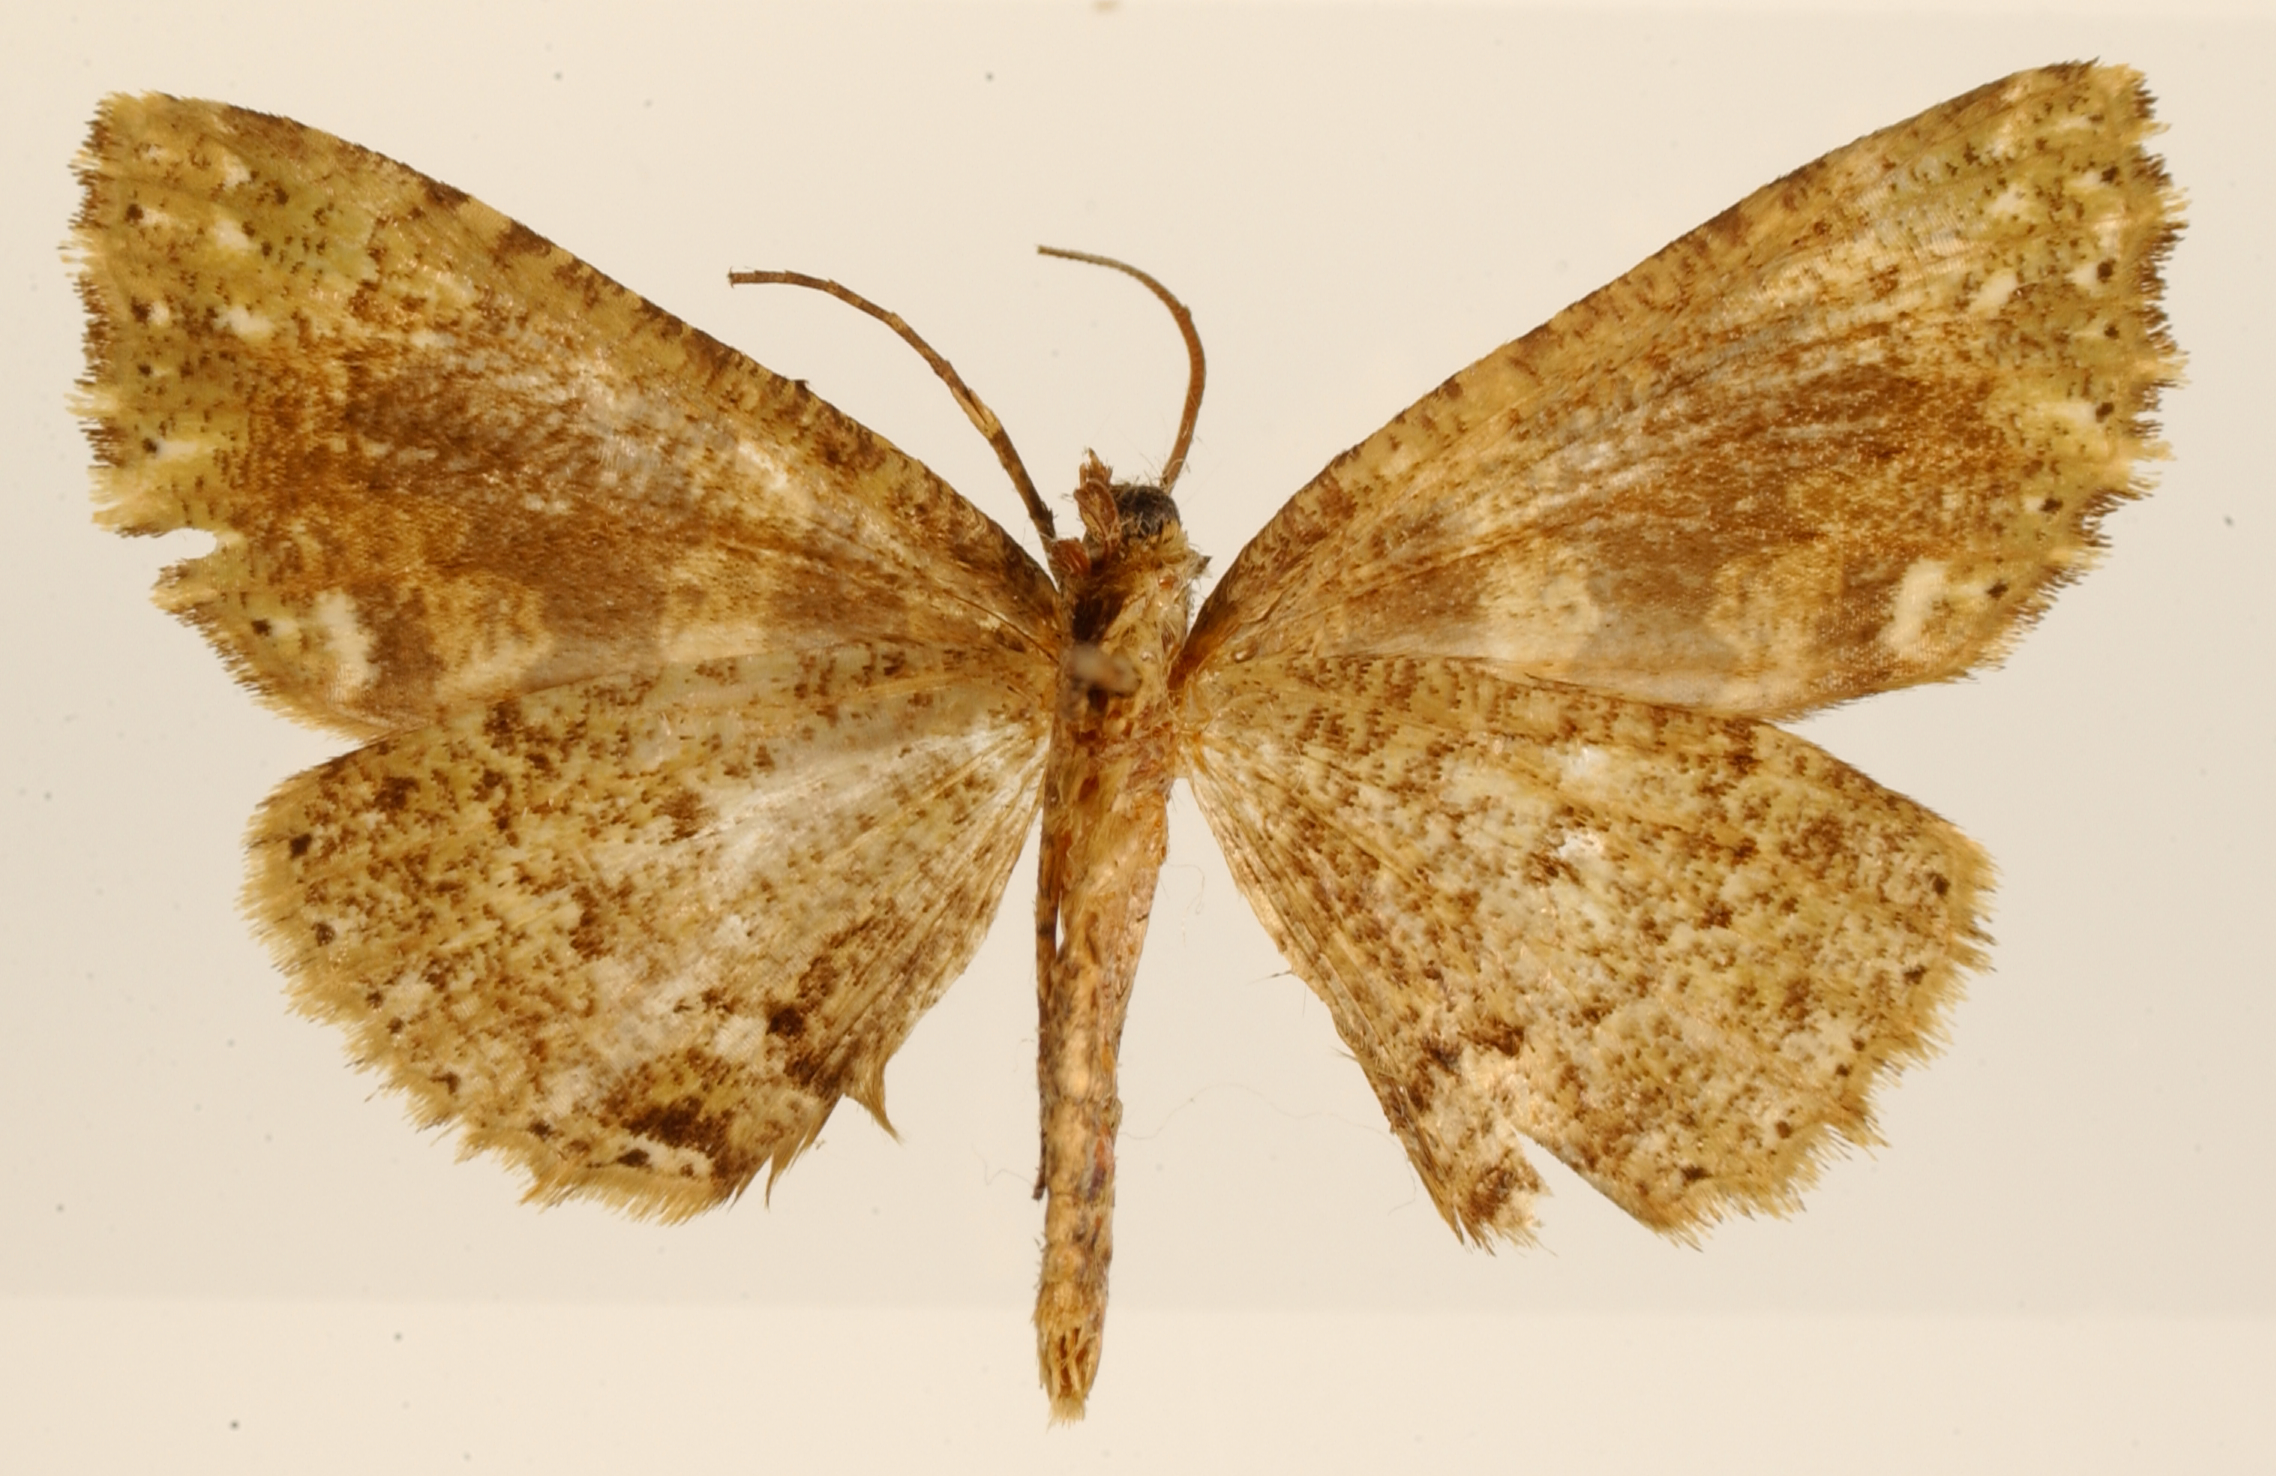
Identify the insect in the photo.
Cidariophanes saturata
